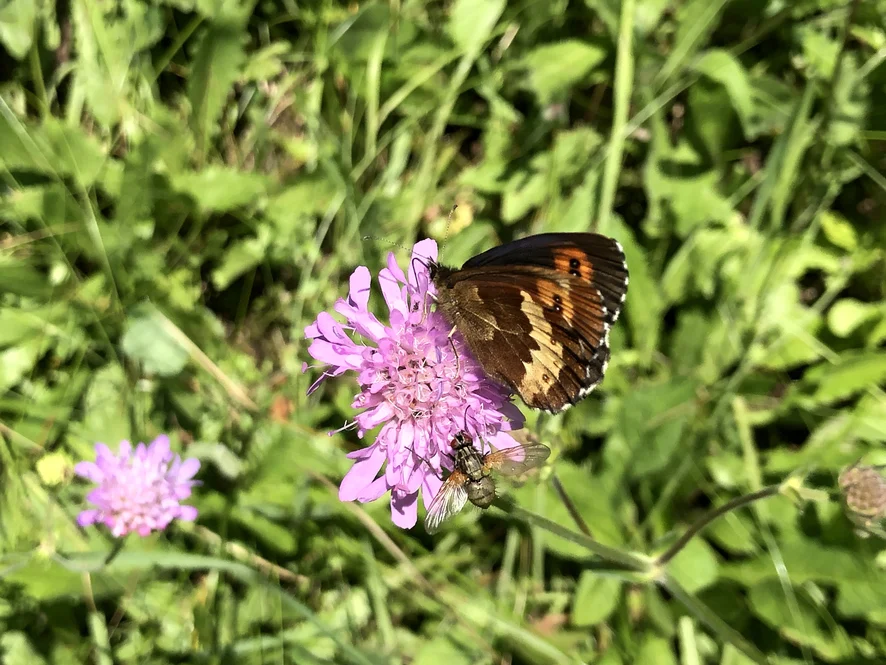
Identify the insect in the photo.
Erebia euryale
